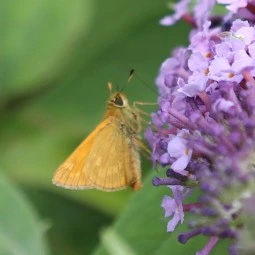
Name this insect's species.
Ochlodes sylvanus (also Ochlodes venata)
